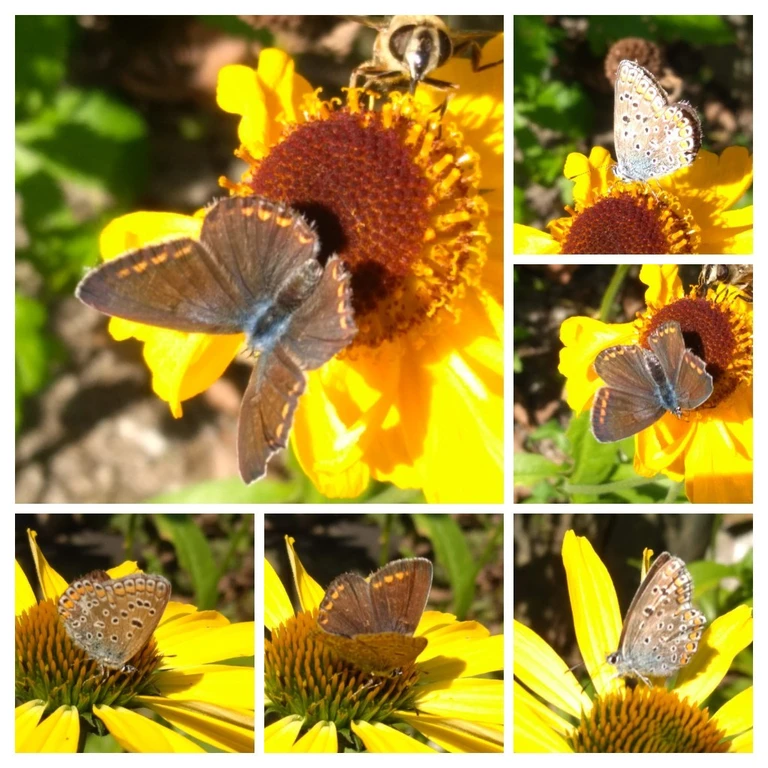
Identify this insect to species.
Polyommatus icarus
